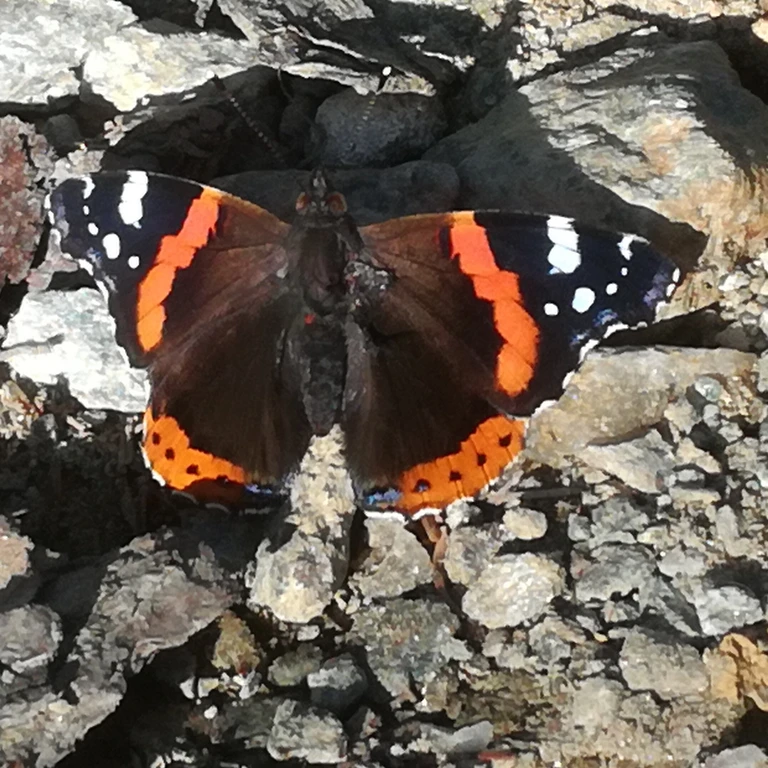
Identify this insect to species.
Vanessa atalanta
